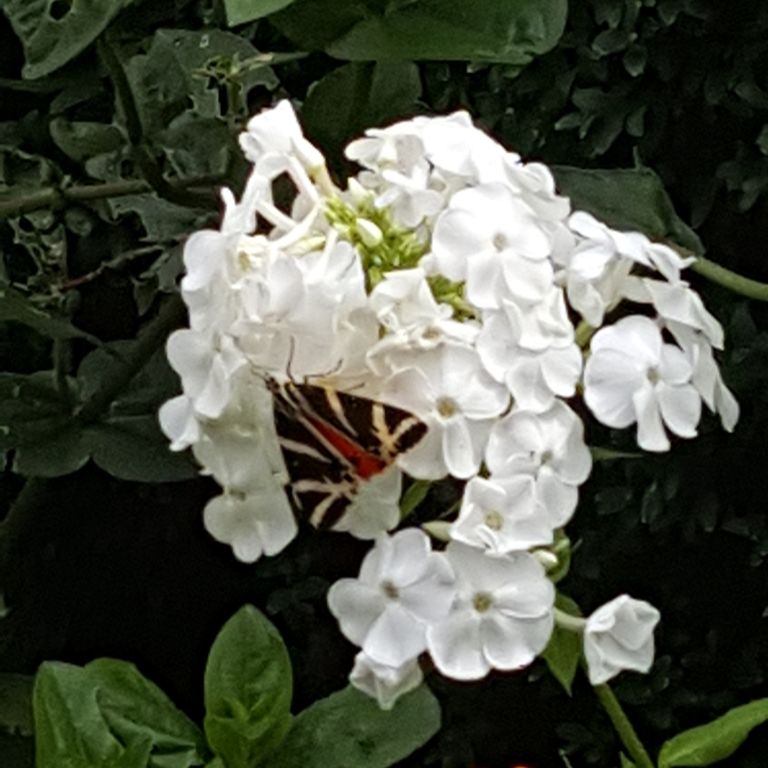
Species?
Euplagia quadripunctaria
